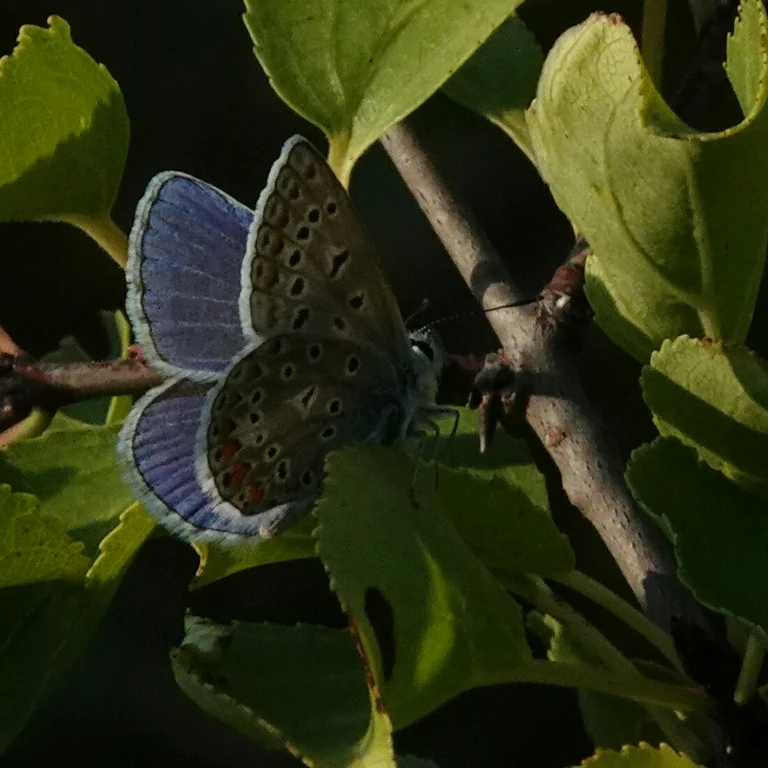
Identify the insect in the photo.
Polyommatus icarus
